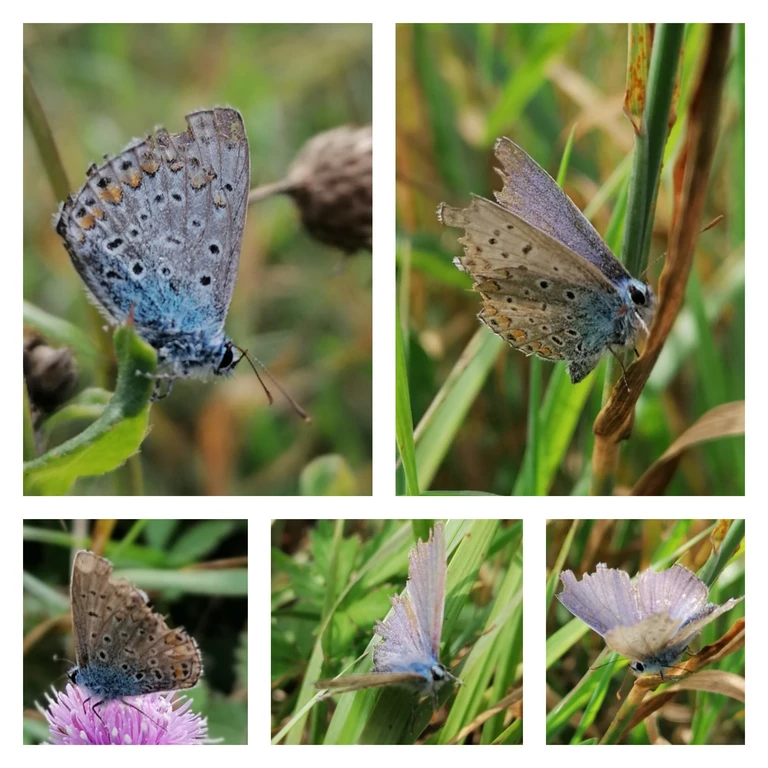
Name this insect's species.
Polyommatus icarus
